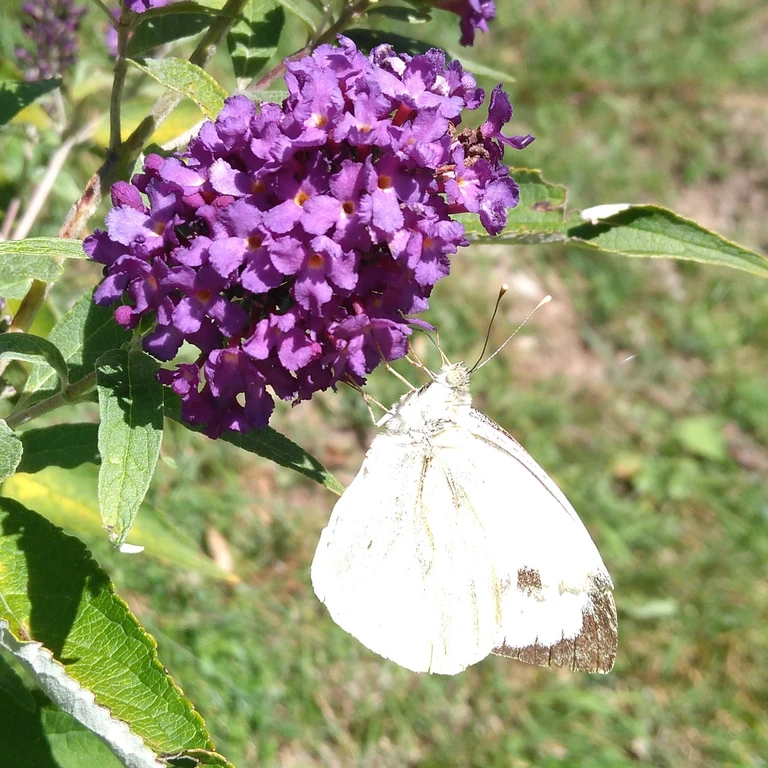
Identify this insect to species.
Pieris brassicae
